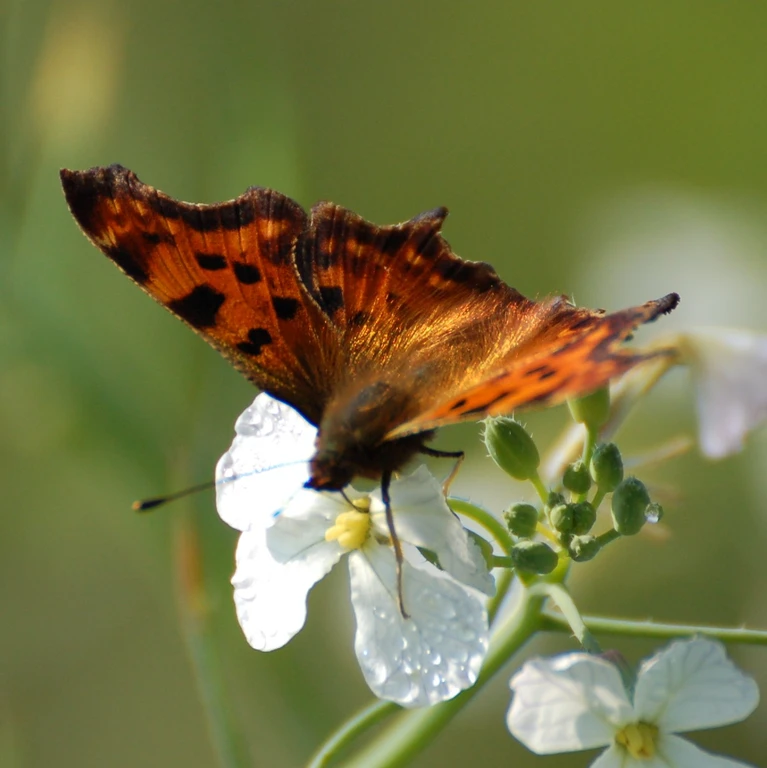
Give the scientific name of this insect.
Polygonia c-album
